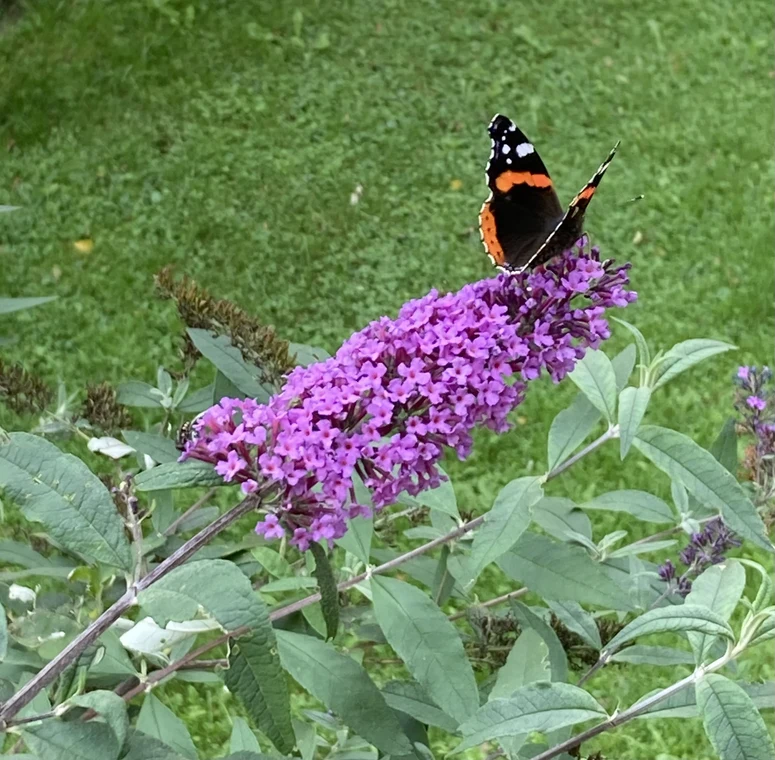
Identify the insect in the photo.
Vanessa atalanta
